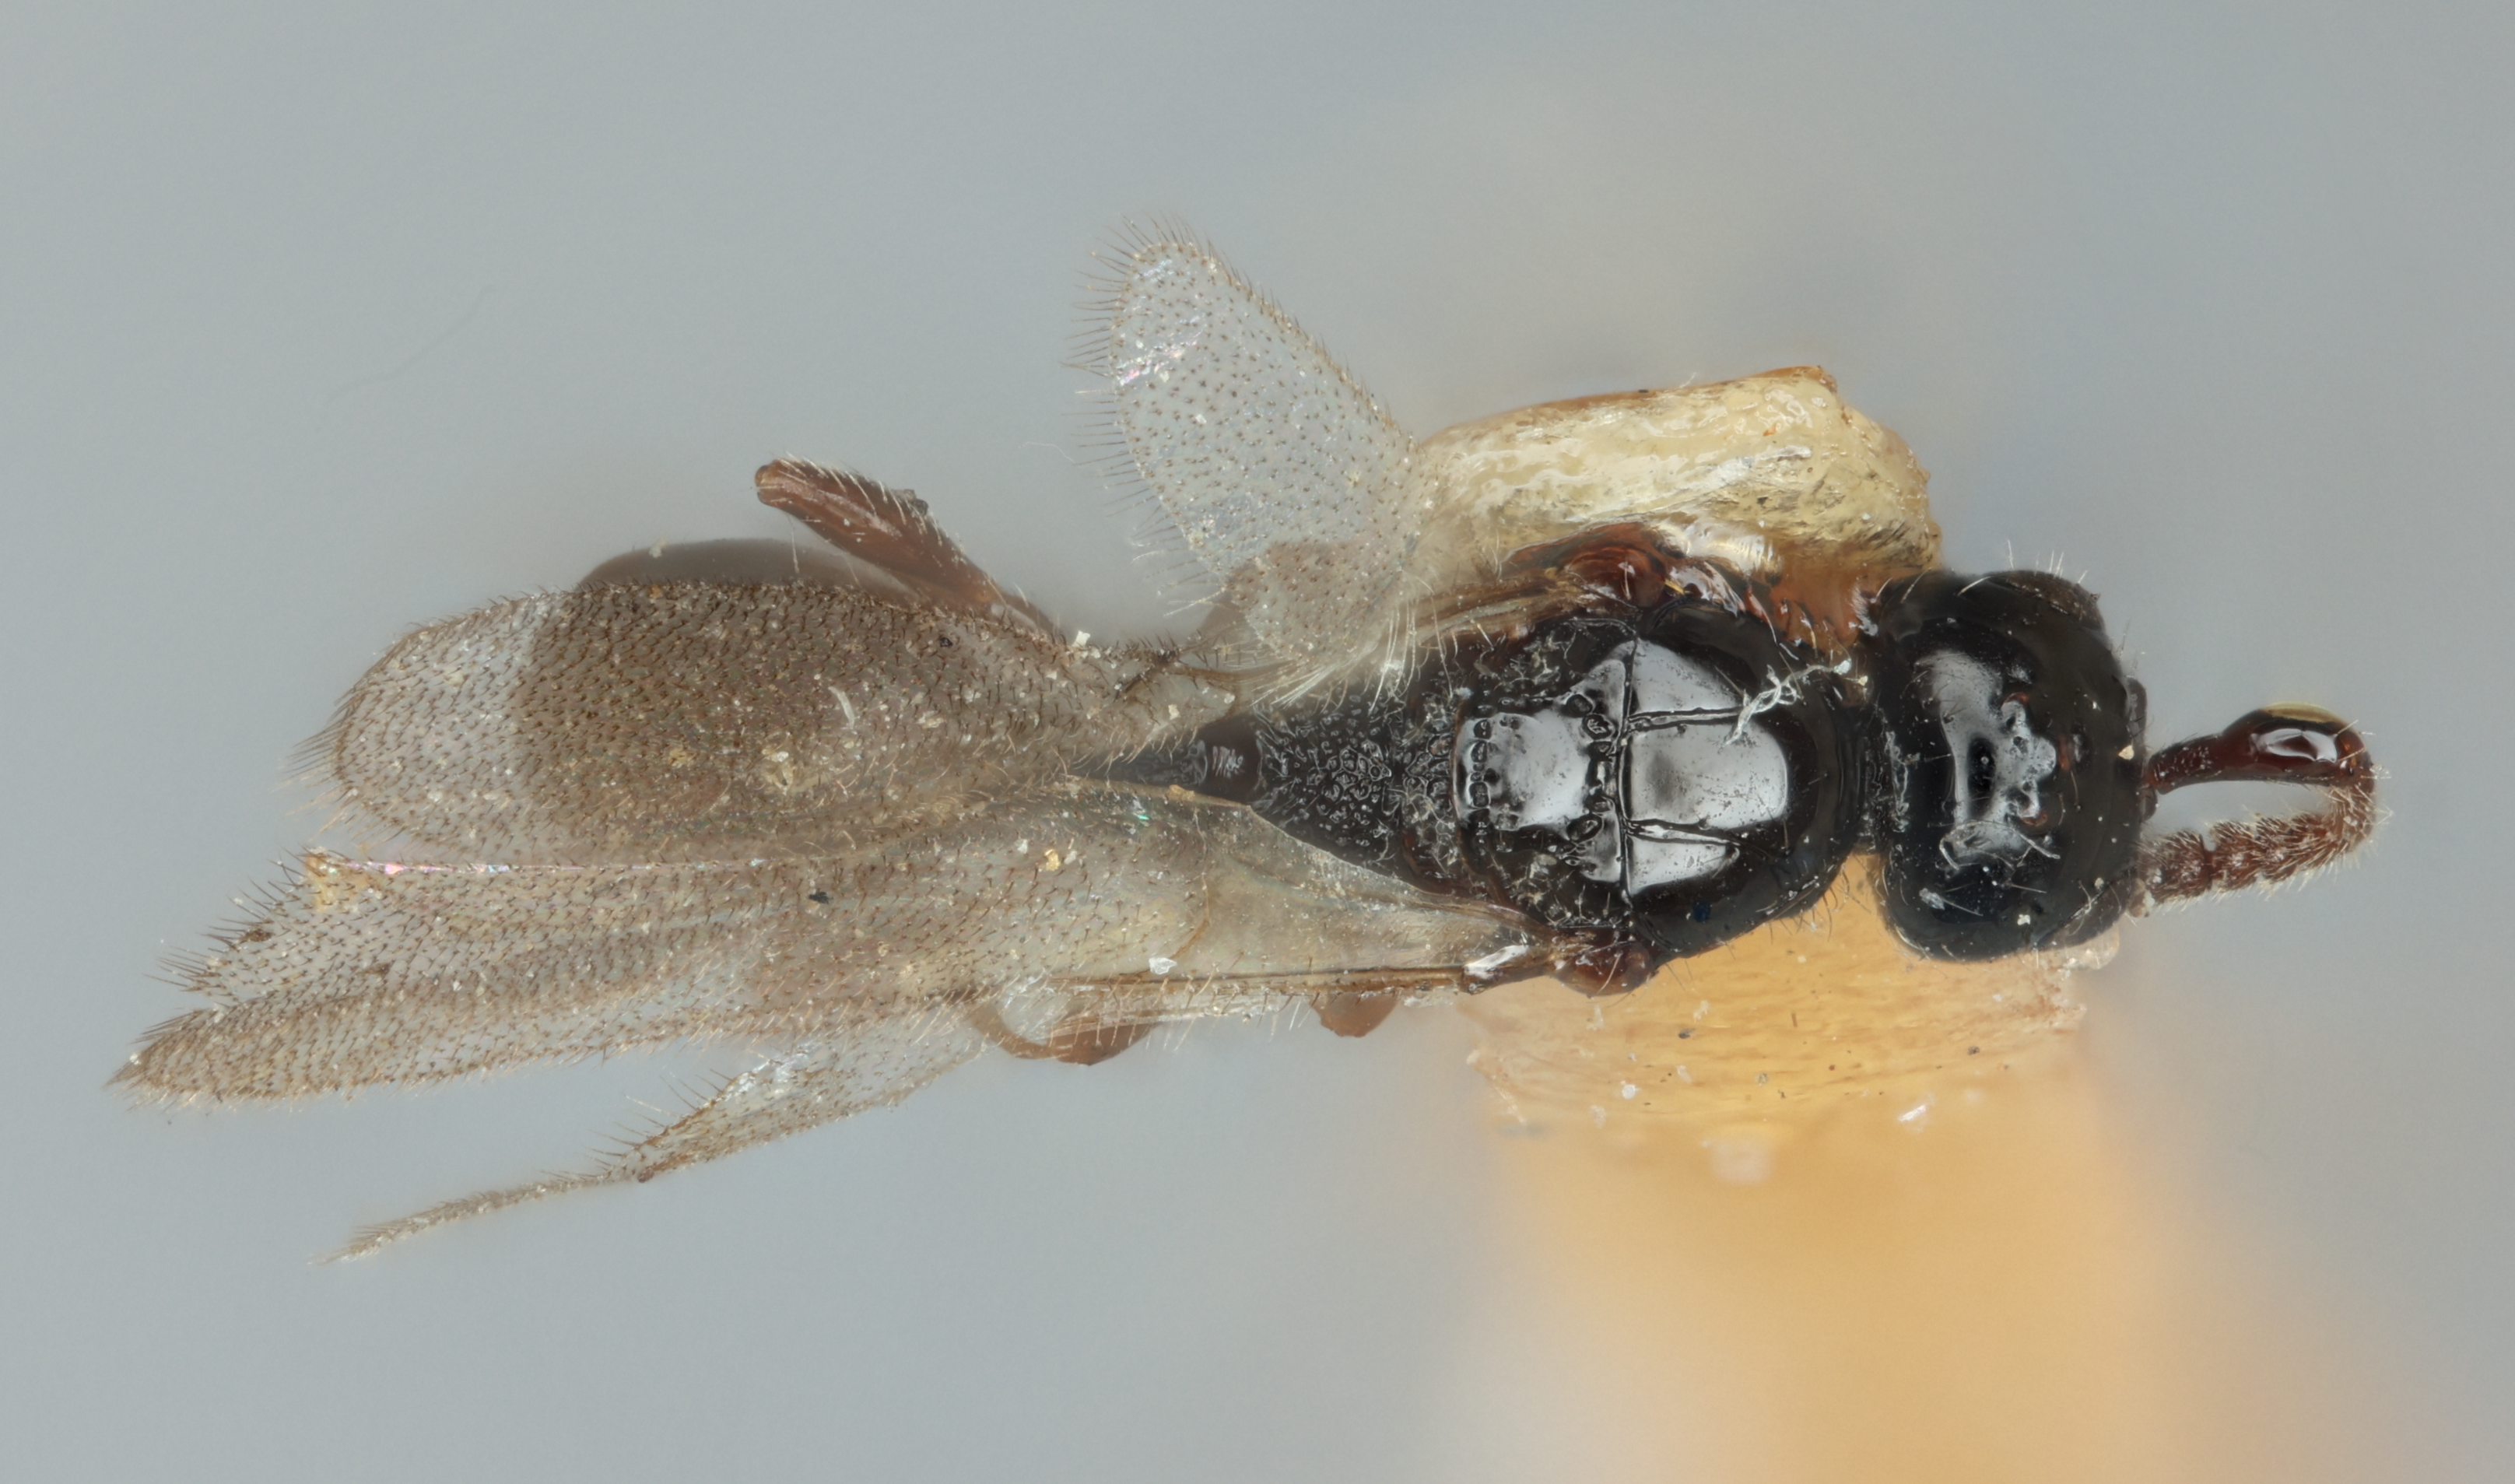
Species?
Xenopria nigripes
